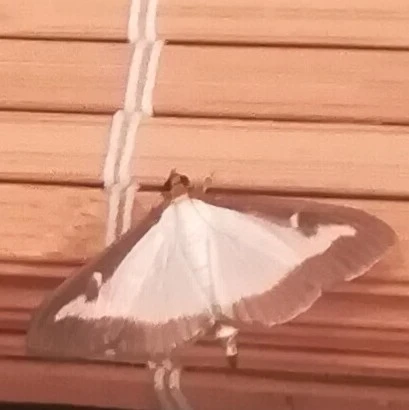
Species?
Cydalima perspectalis
